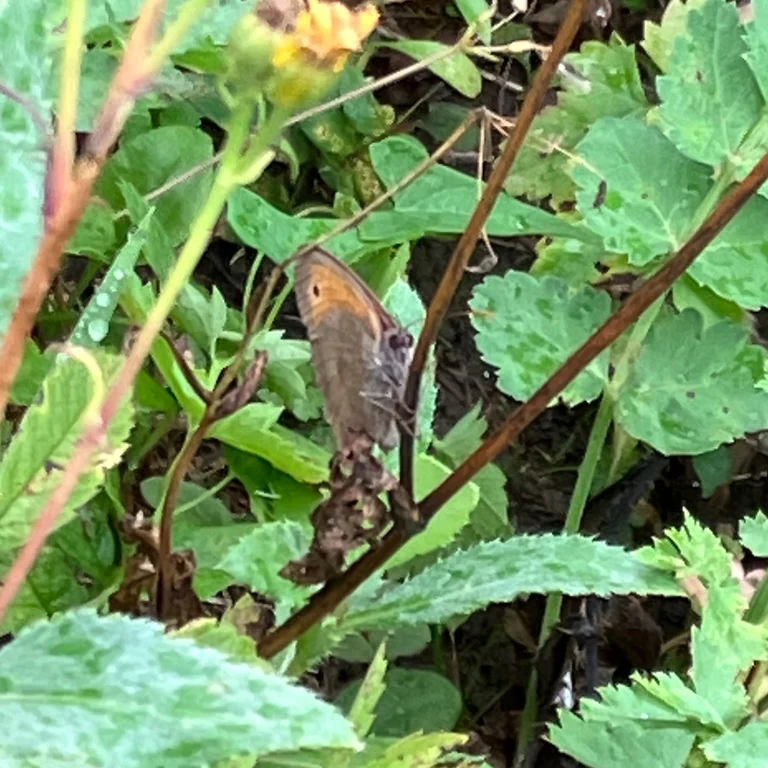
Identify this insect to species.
Maniola jurtina
